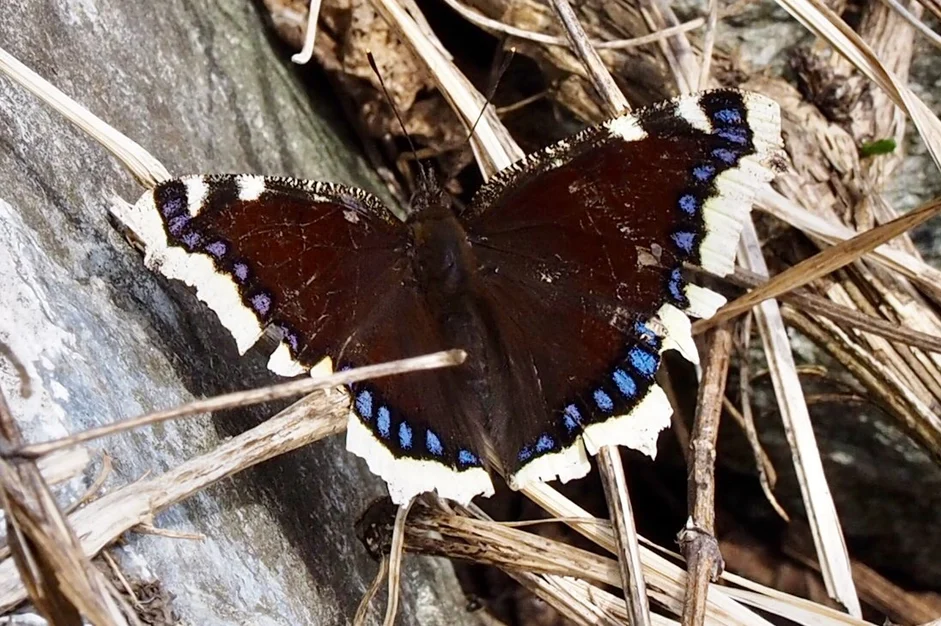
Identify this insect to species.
Nymphalis antiopa
